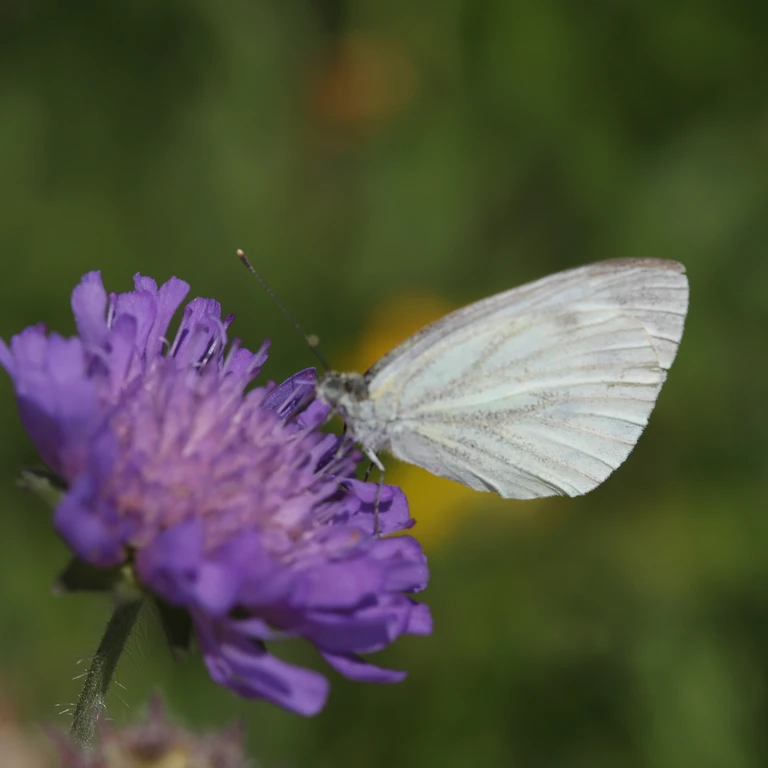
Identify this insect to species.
Pieris napi
